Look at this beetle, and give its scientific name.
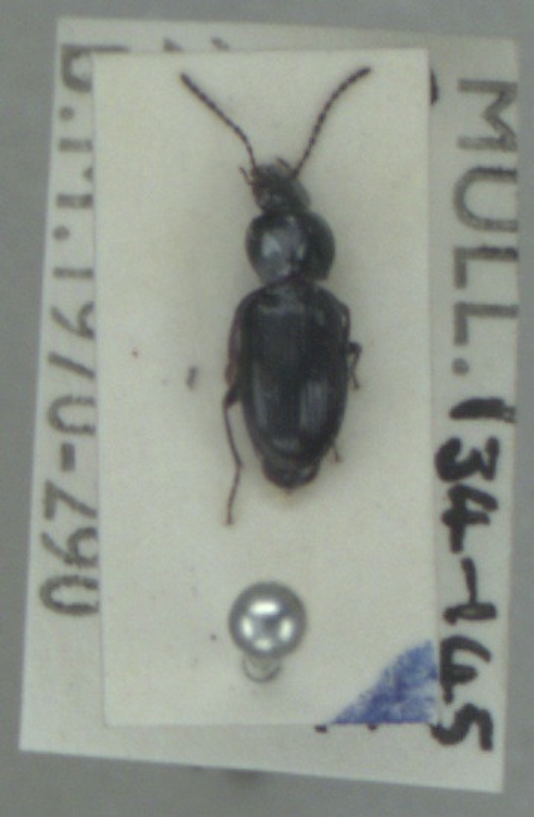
Pterostichus strenuus
